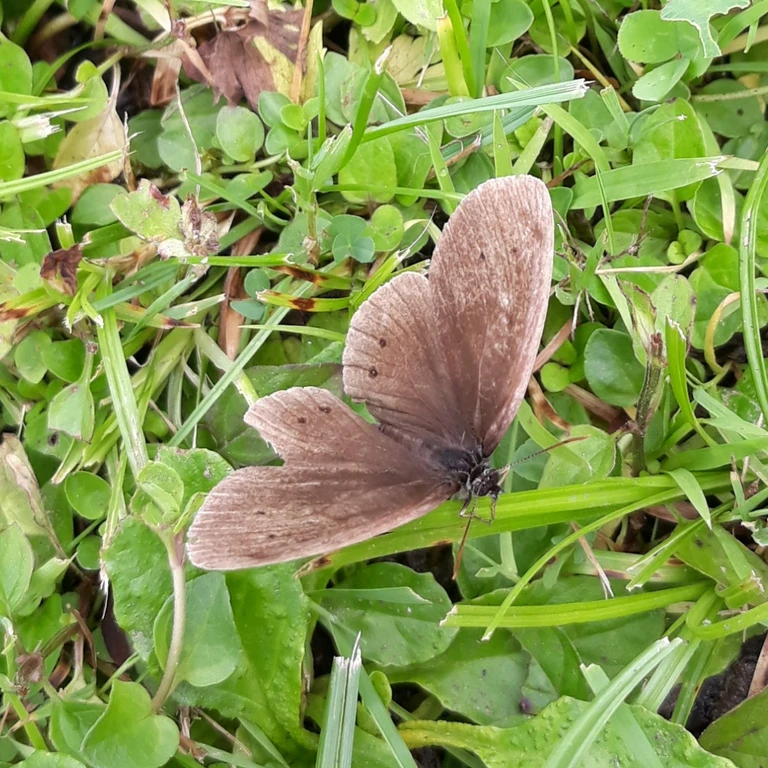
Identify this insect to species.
Aphantopus hyperantus
